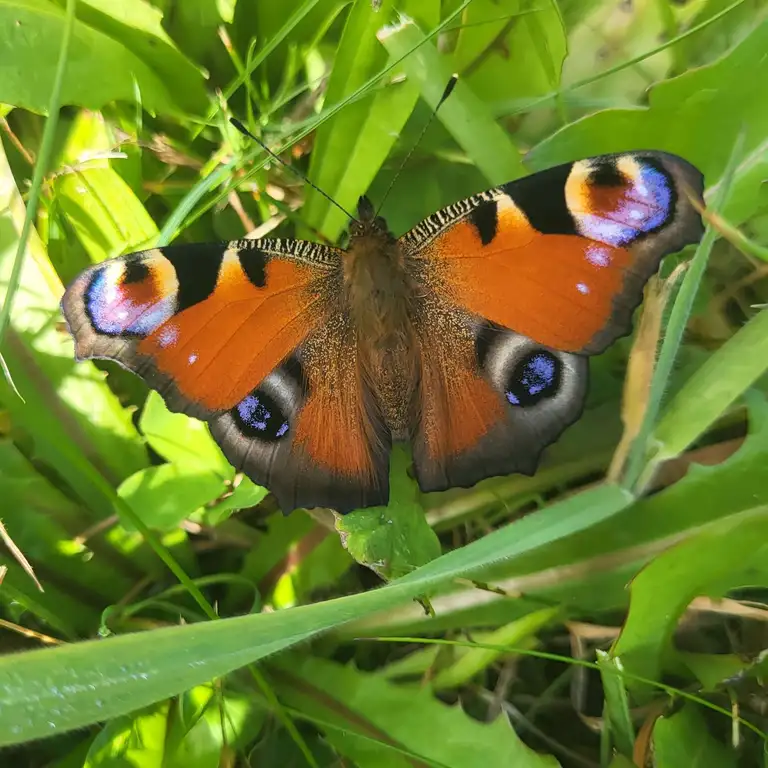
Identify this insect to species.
Aglais io
